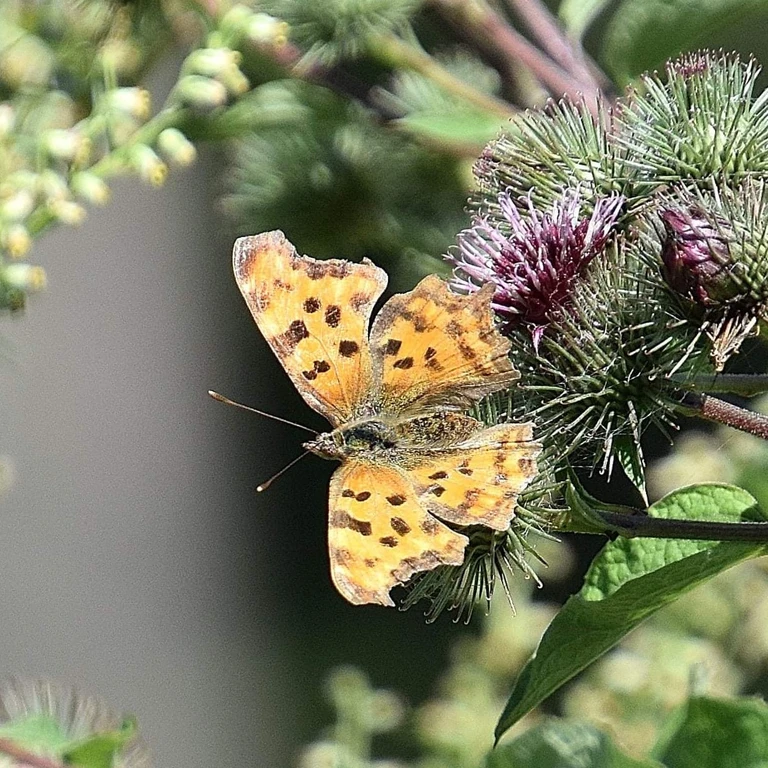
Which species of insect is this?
Polygonia c-album
